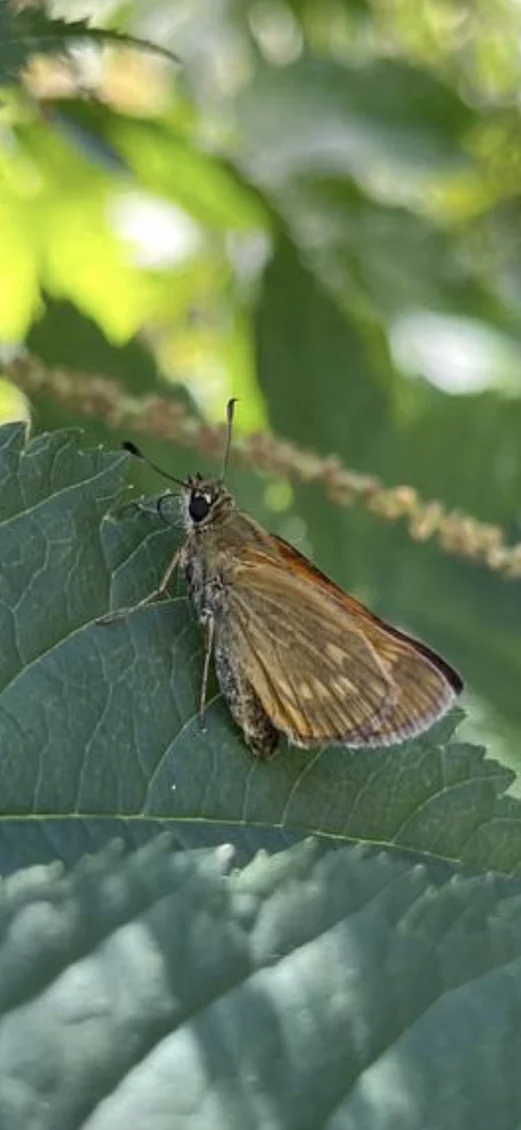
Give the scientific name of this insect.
Ochlodes sylvanus (also Ochlodes venata)
